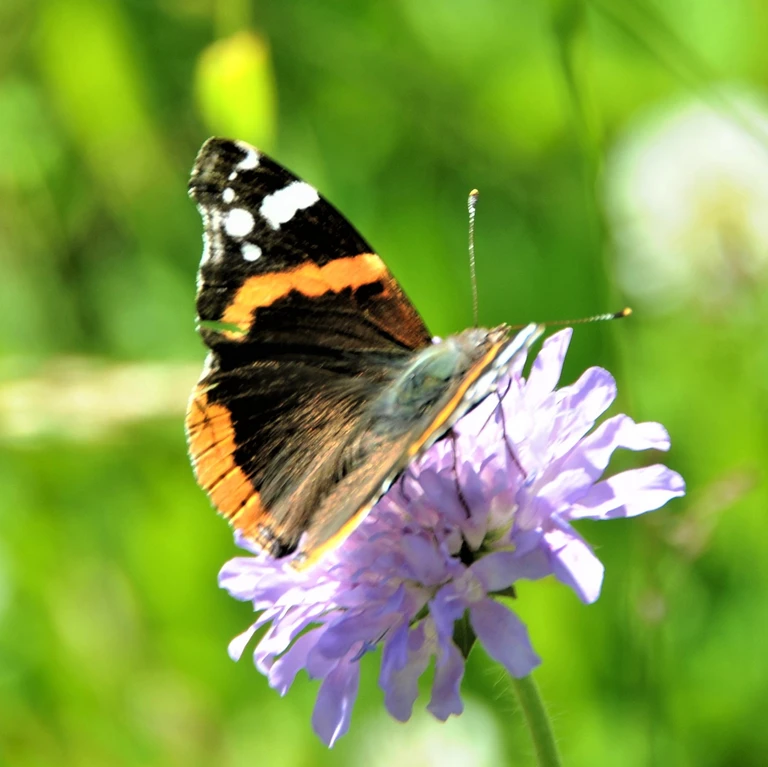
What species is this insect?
Vanessa atalanta
